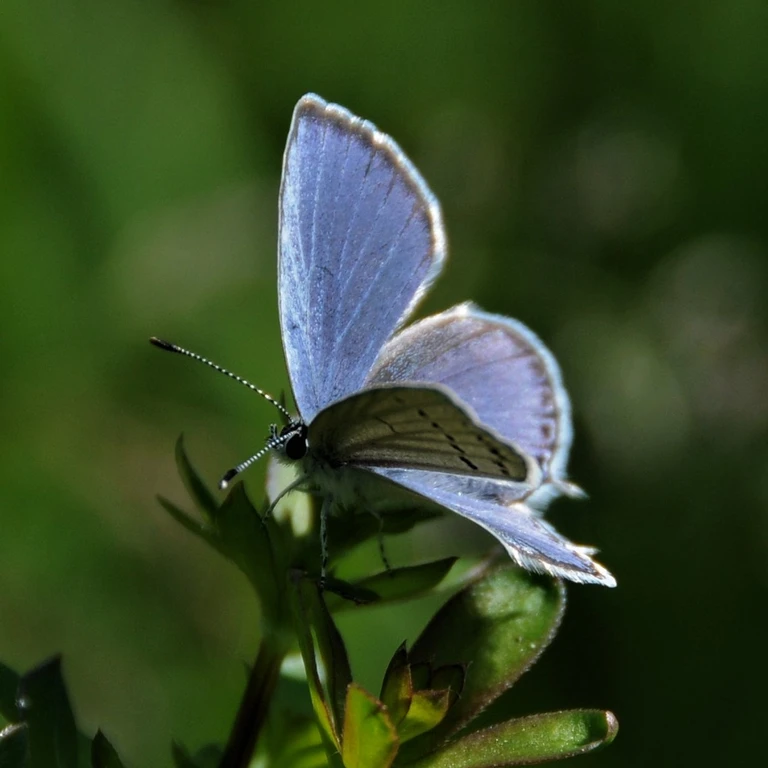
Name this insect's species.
Cupido argiades (also Elkalyce argiades)
